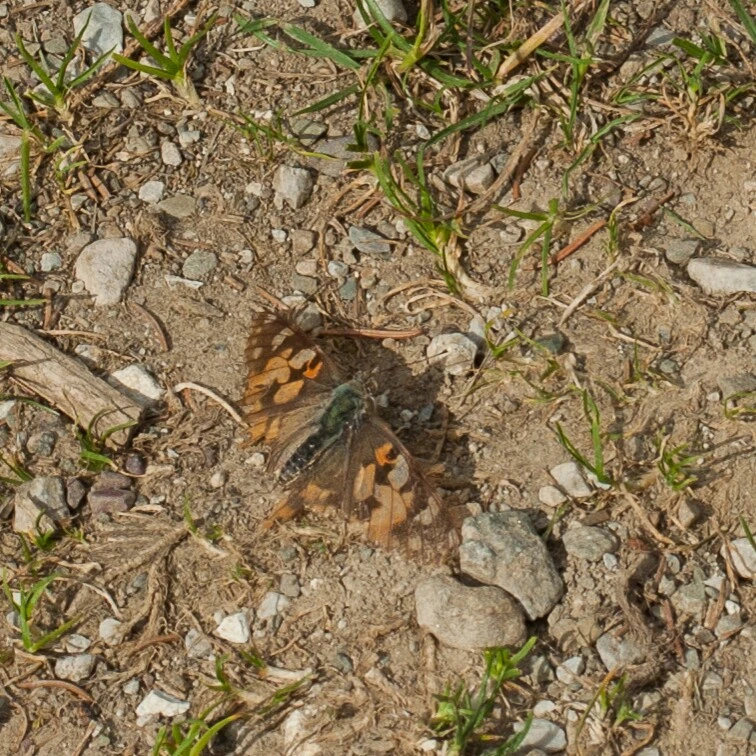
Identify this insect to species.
Vanessa cardui
